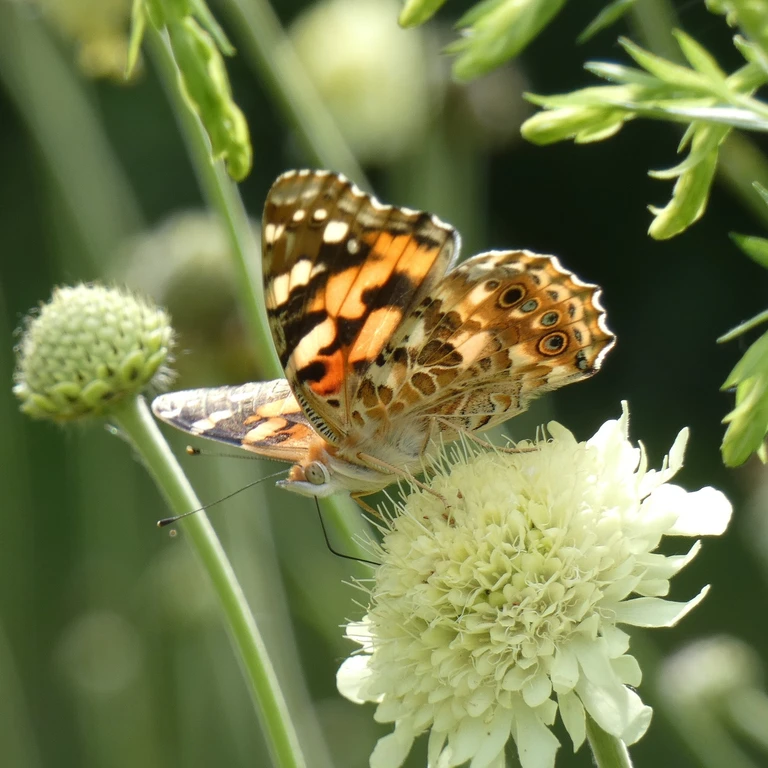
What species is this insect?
Vanessa cardui
